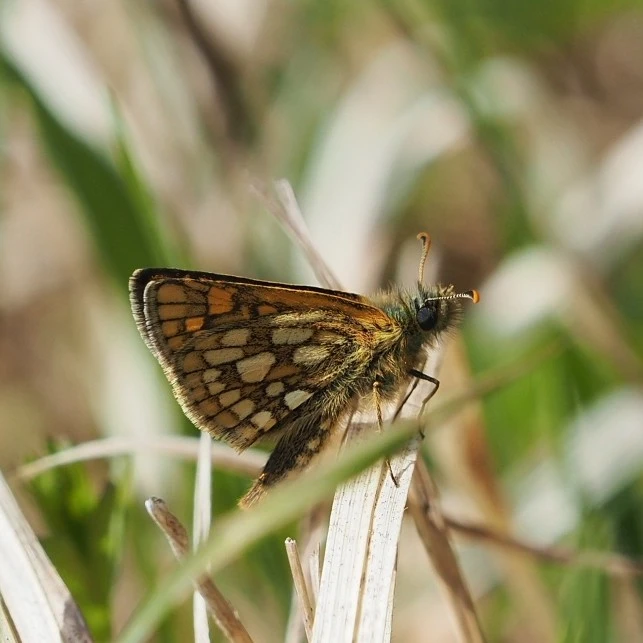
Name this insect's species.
Carterocephalus palaemon
